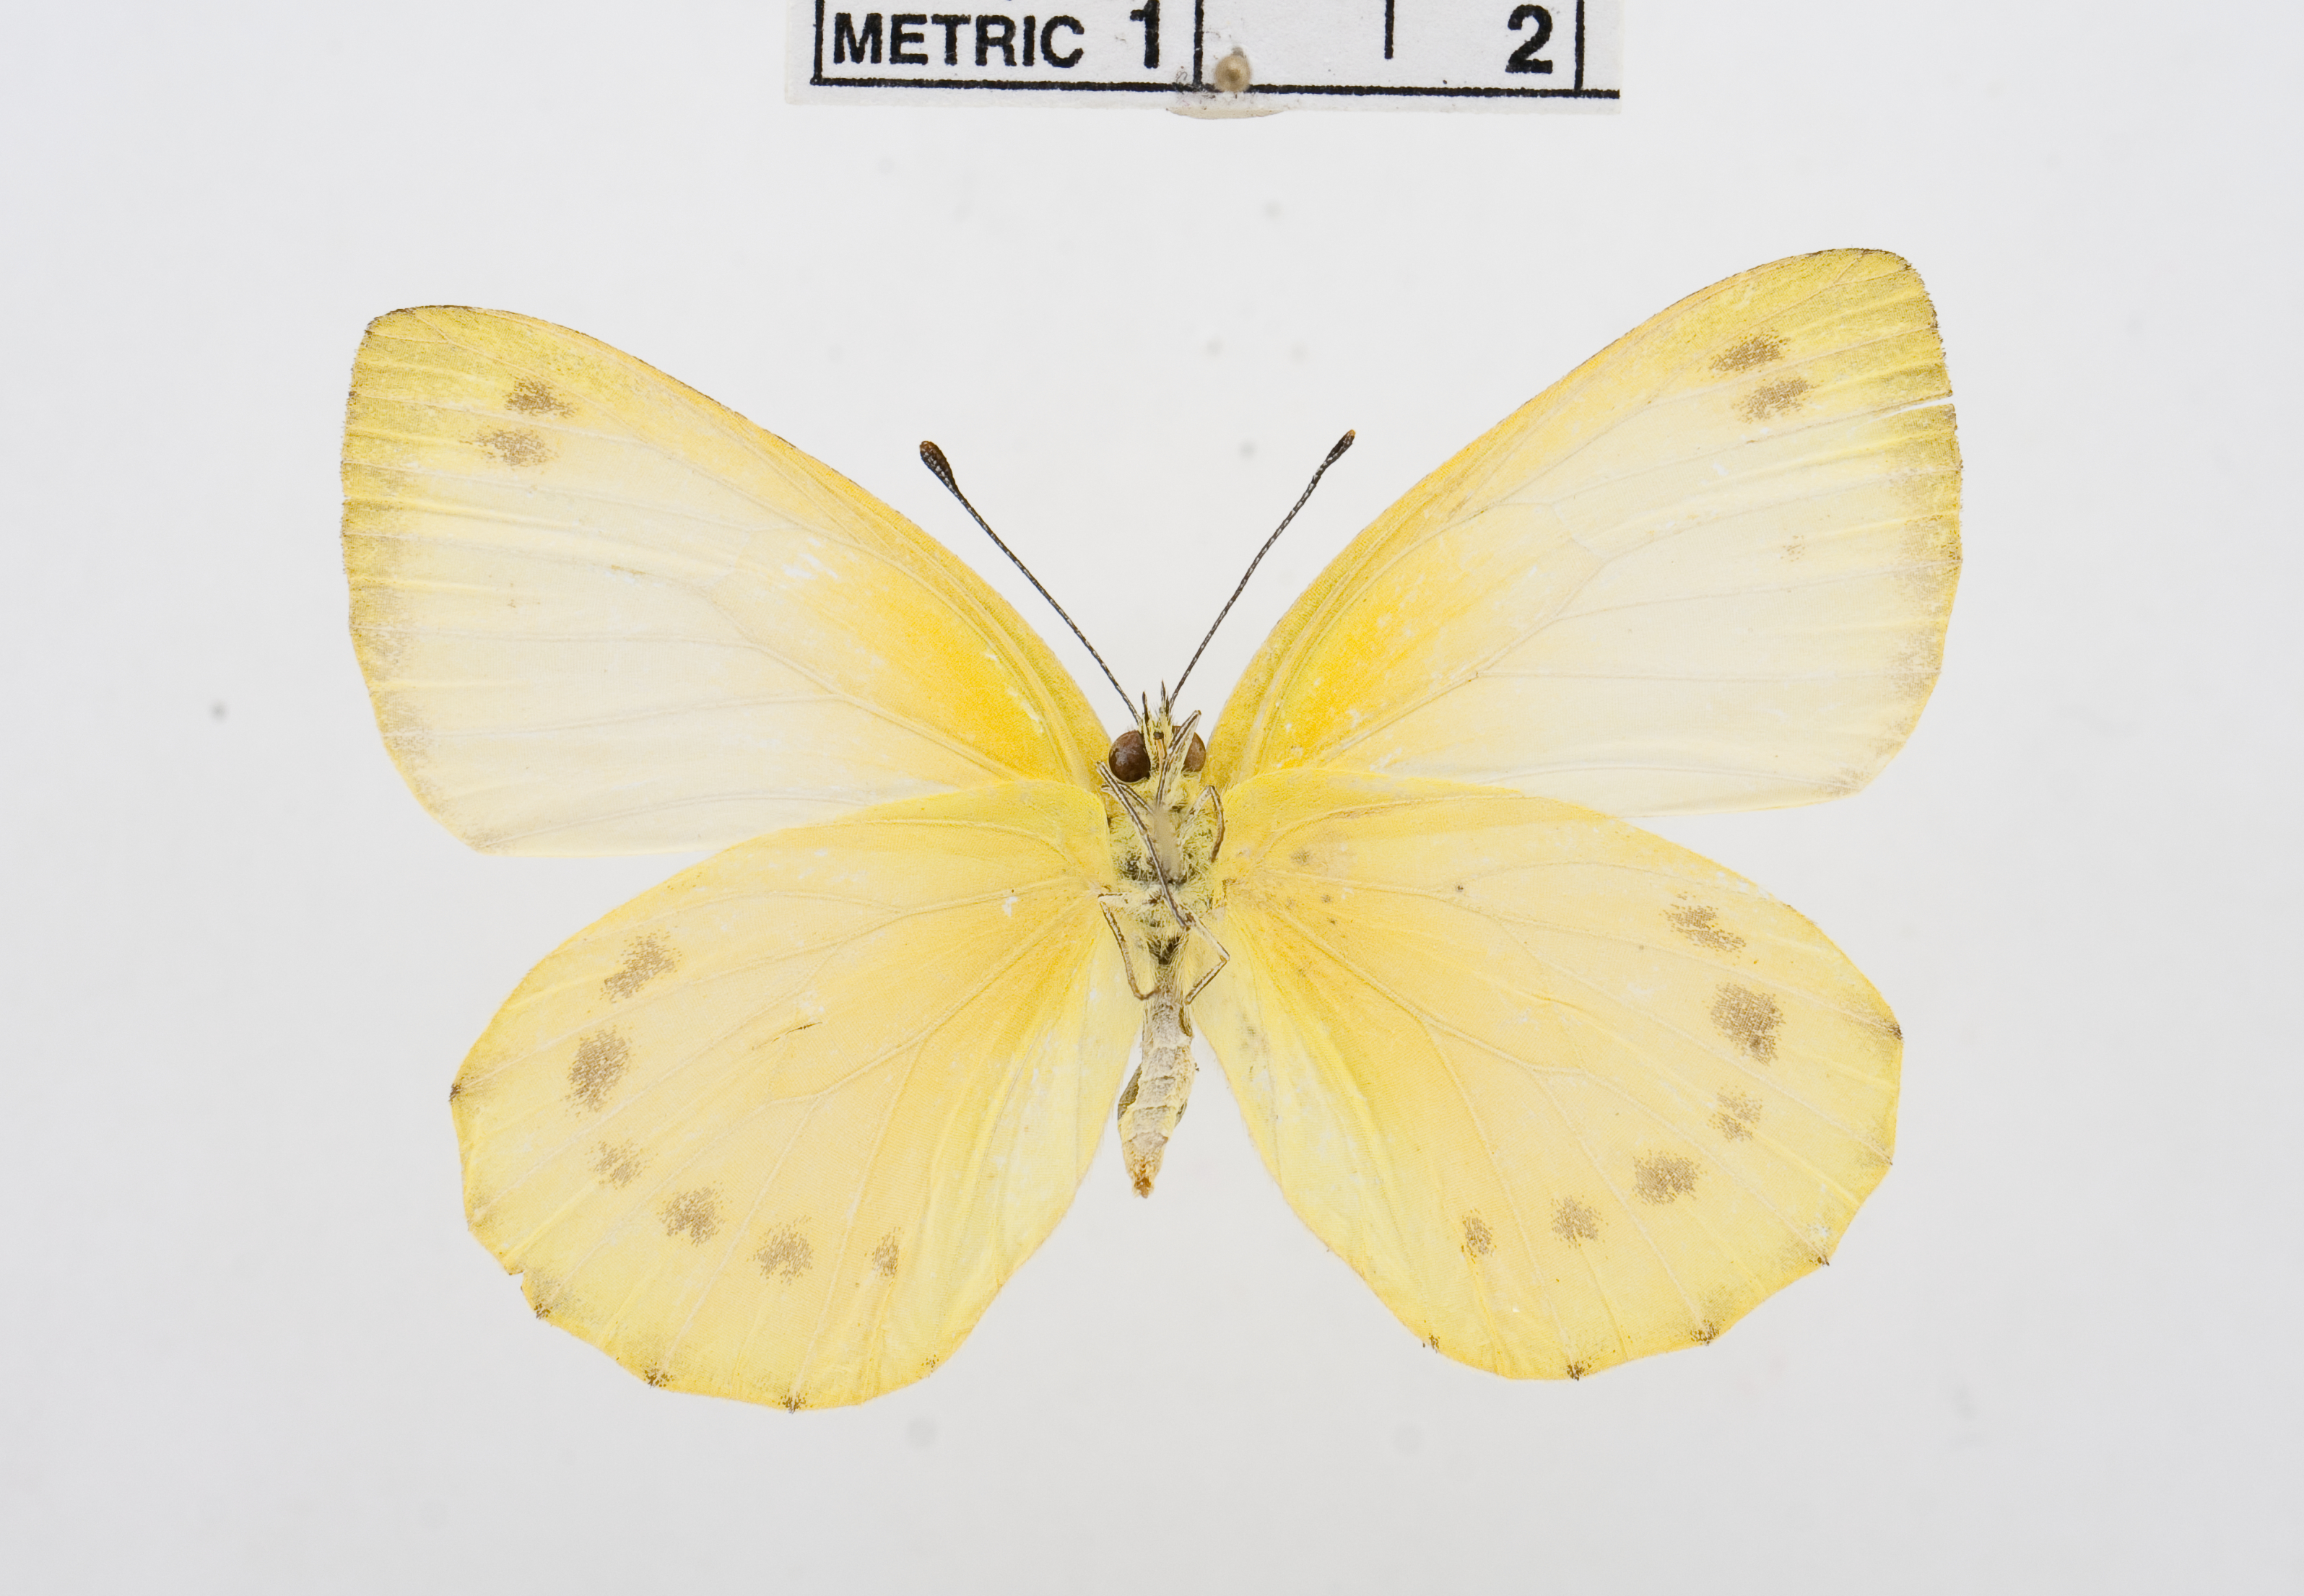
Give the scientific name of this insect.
Dixeia spilleri
